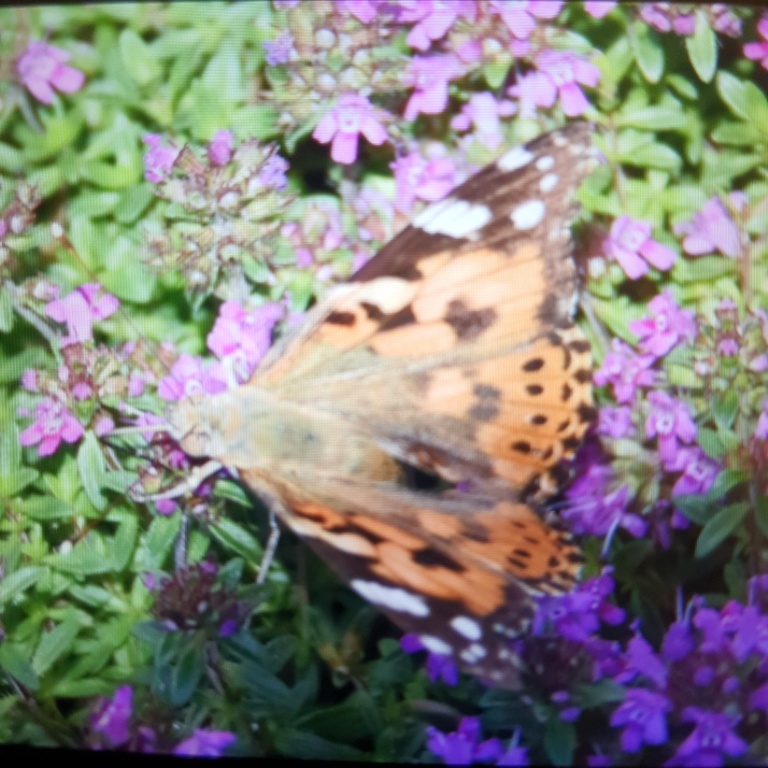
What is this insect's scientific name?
Vanessa cardui
